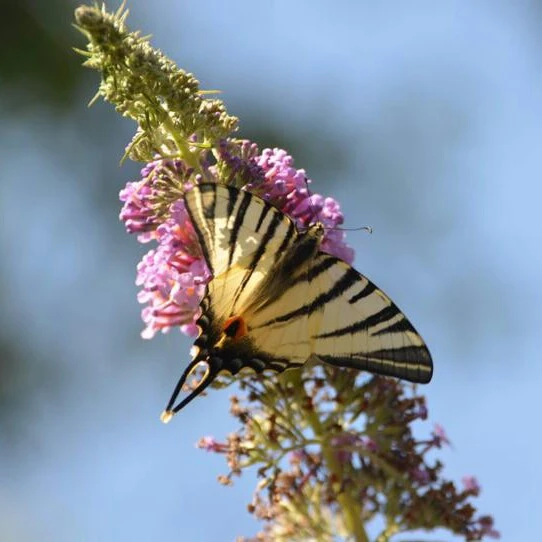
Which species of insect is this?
Iphiclides podalirius
